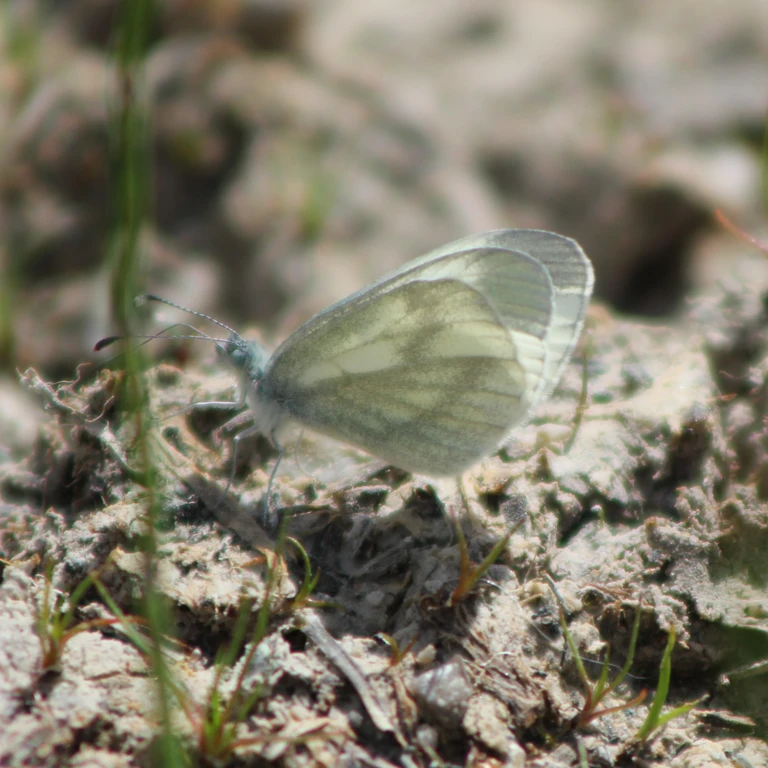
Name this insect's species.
Leptidea sinapis/juvernica
